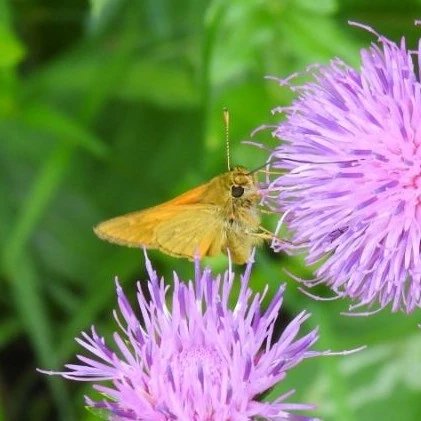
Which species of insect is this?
Ochlodes sylvanus (also Ochlodes venata)
